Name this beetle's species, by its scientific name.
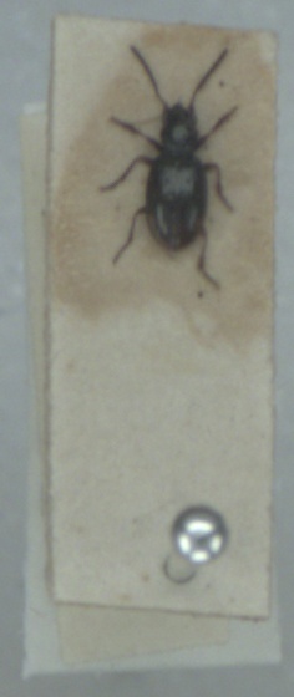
Bembidion doris
